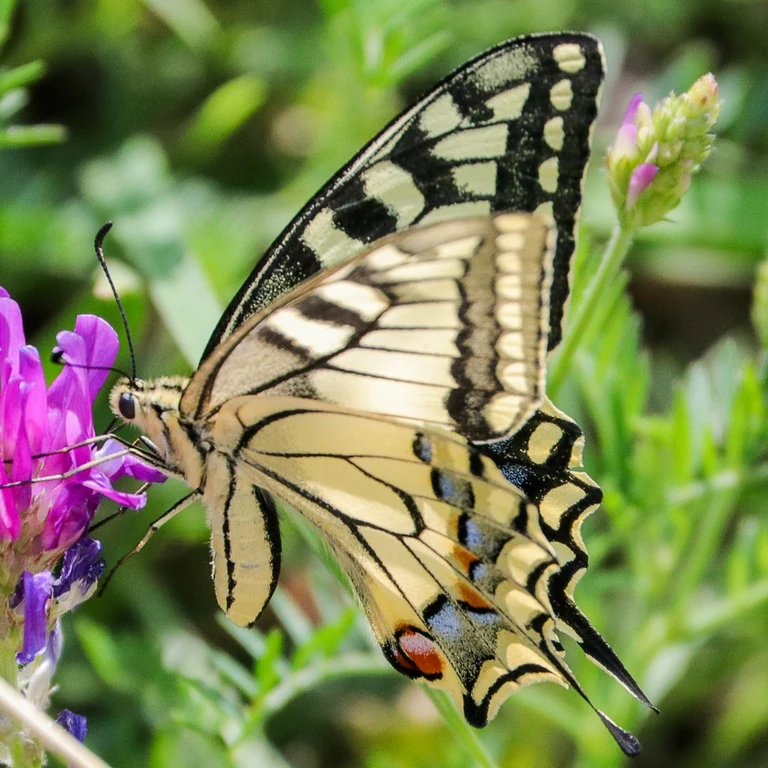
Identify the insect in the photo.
Papilio machaon
